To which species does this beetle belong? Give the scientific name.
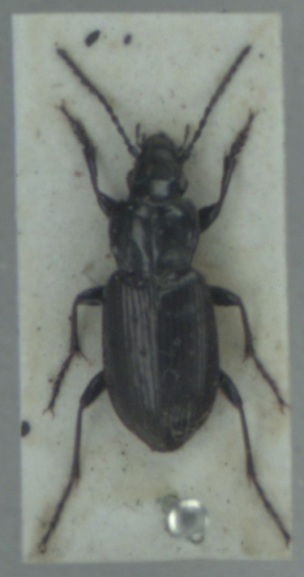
Pterostichus adstrictus
